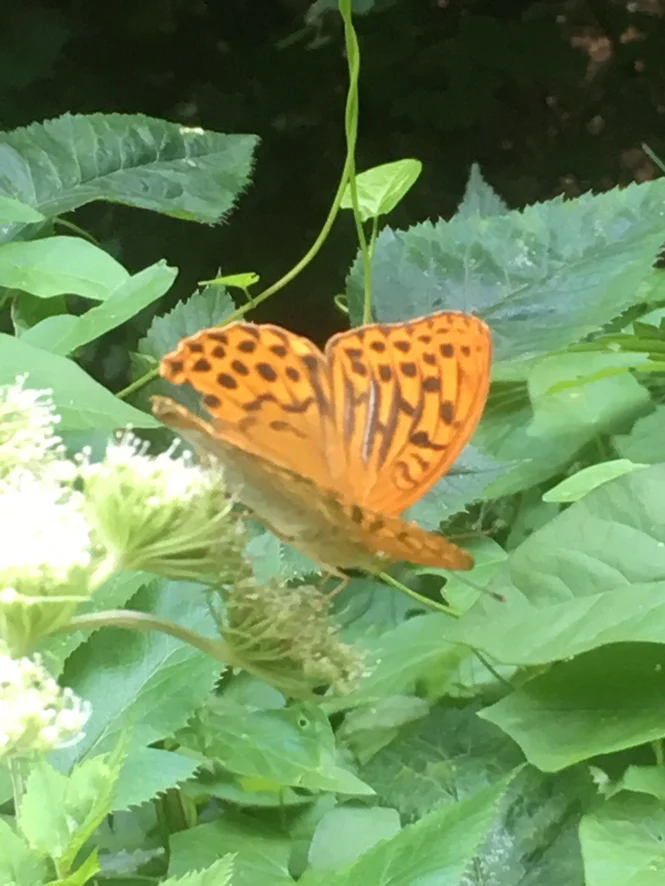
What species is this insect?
Argynnis paphia
